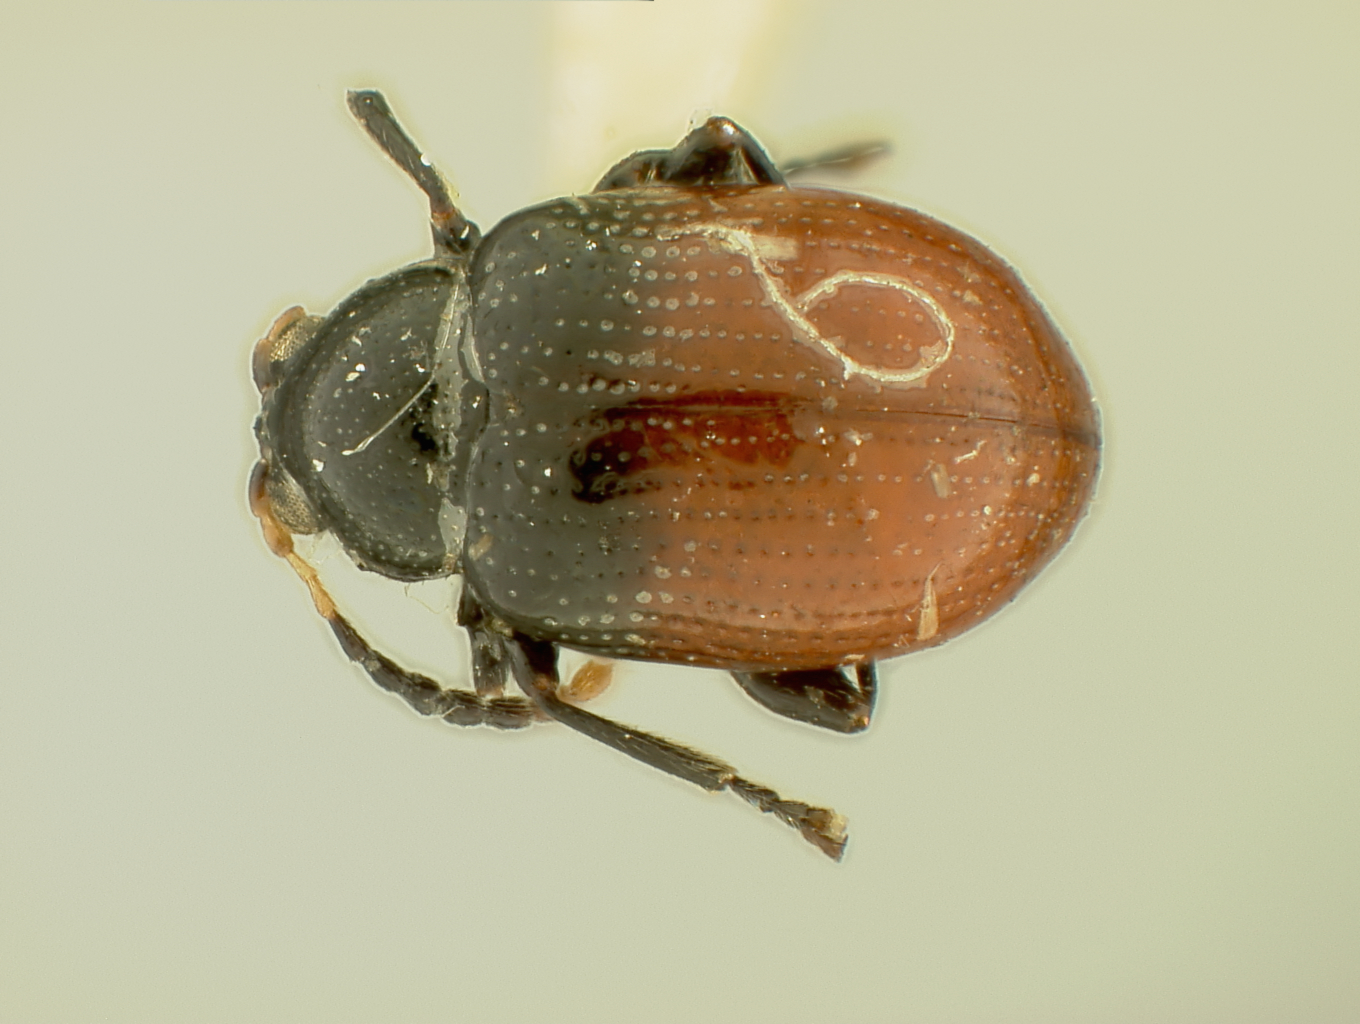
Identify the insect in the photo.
Hermaeophaga nigrorubra
